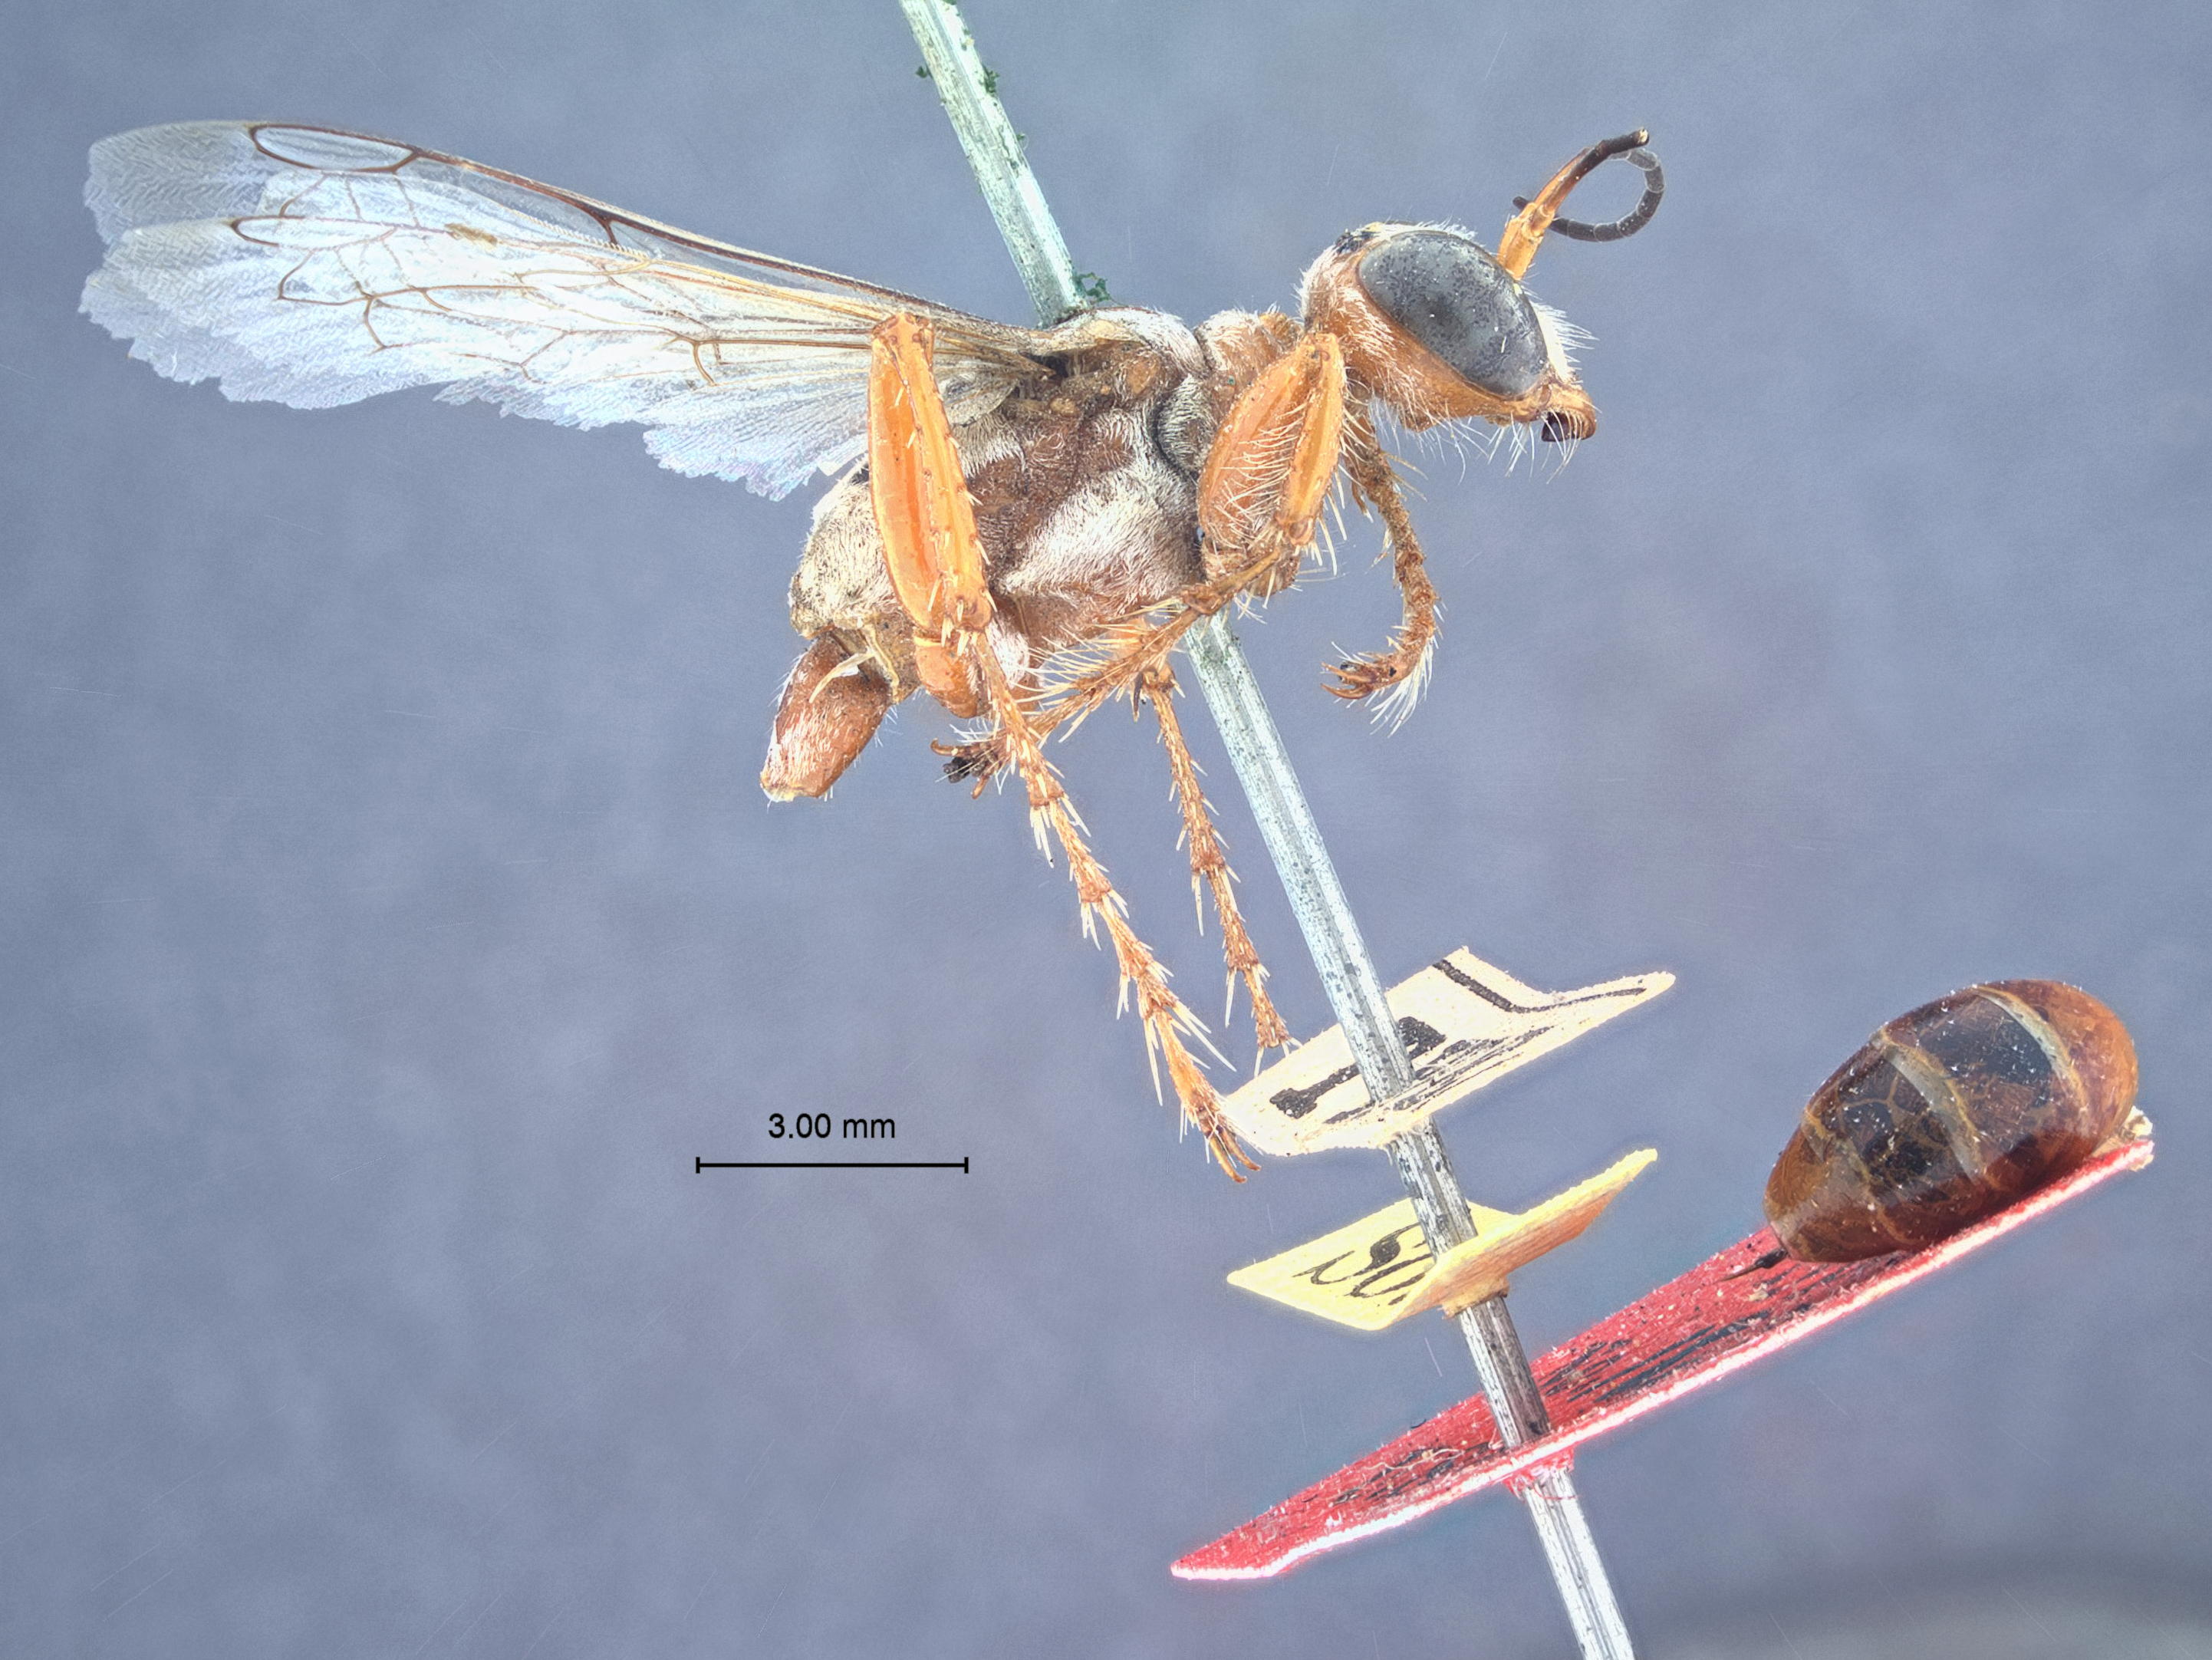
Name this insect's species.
Sphex ferrugineus
